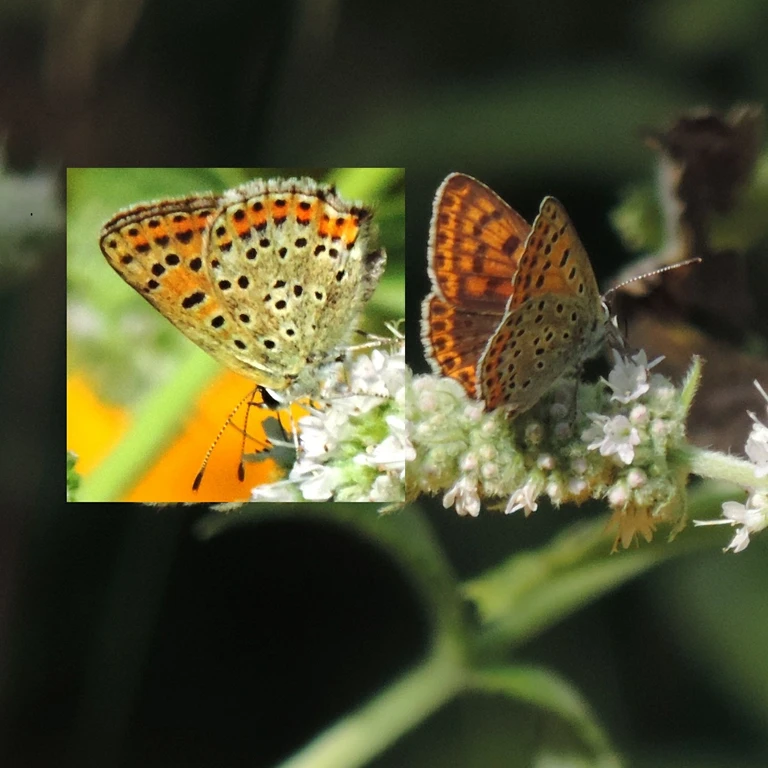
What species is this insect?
Lycaena tityrus (also Loweia tityrus)
